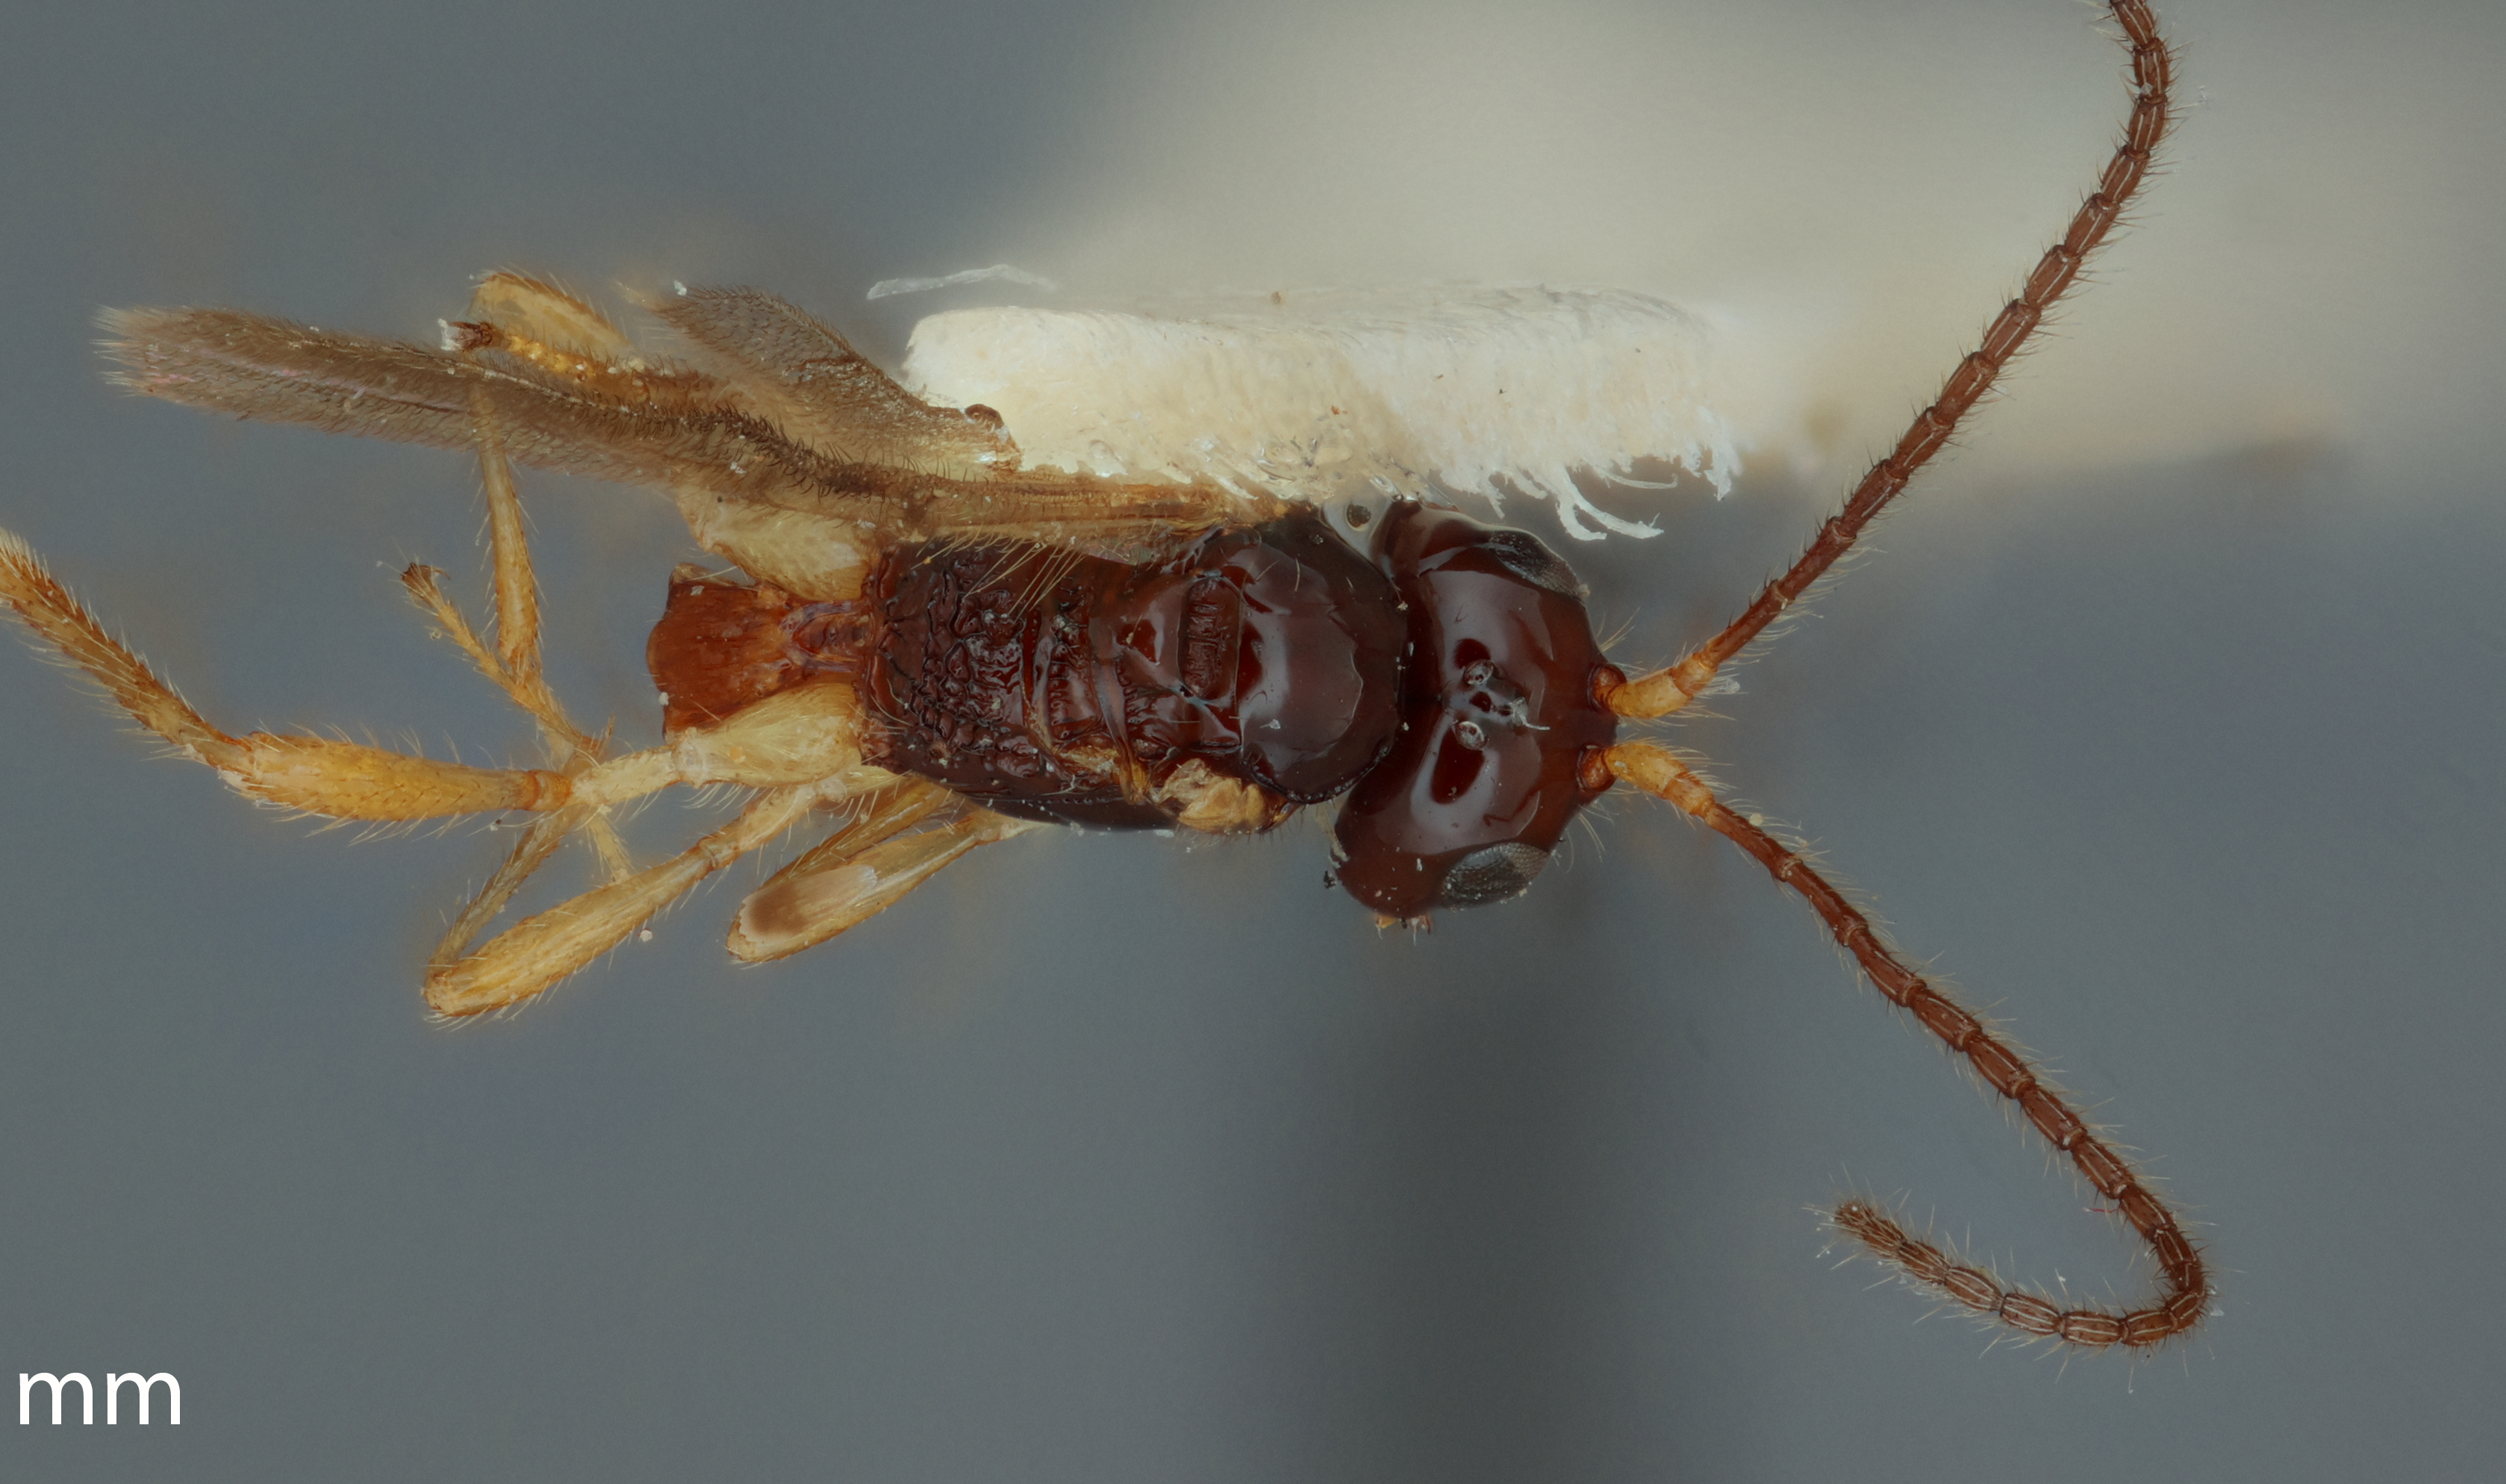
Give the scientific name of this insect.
Aspilota krombeini
